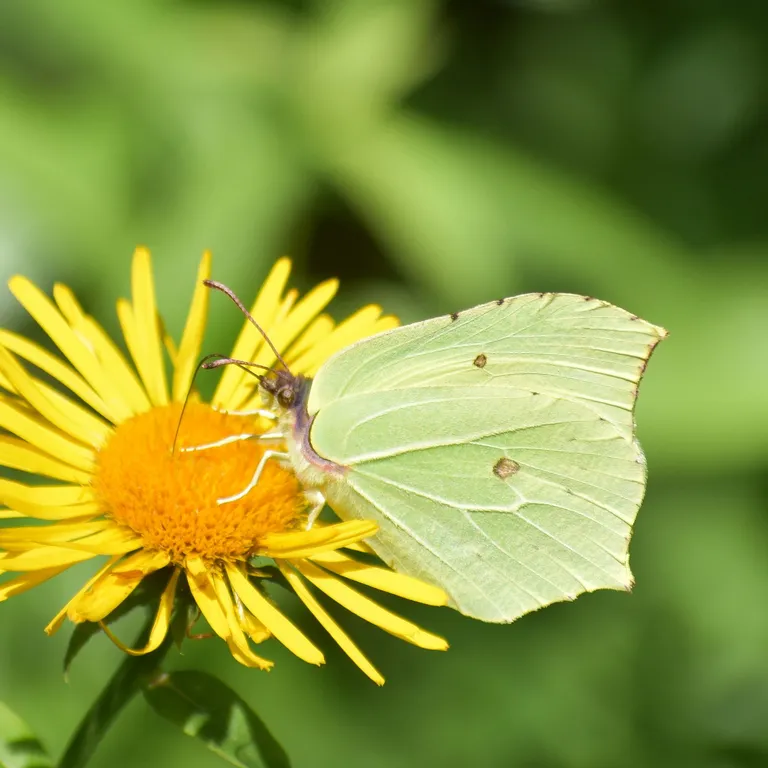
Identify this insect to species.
Gonepteryx rhamni
